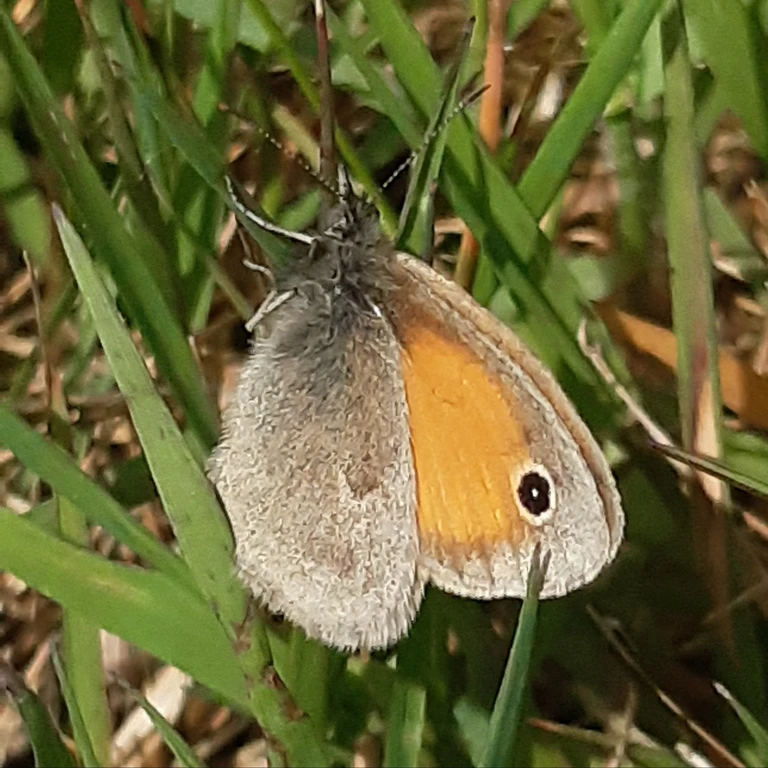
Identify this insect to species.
Coenonympha pamphilus
